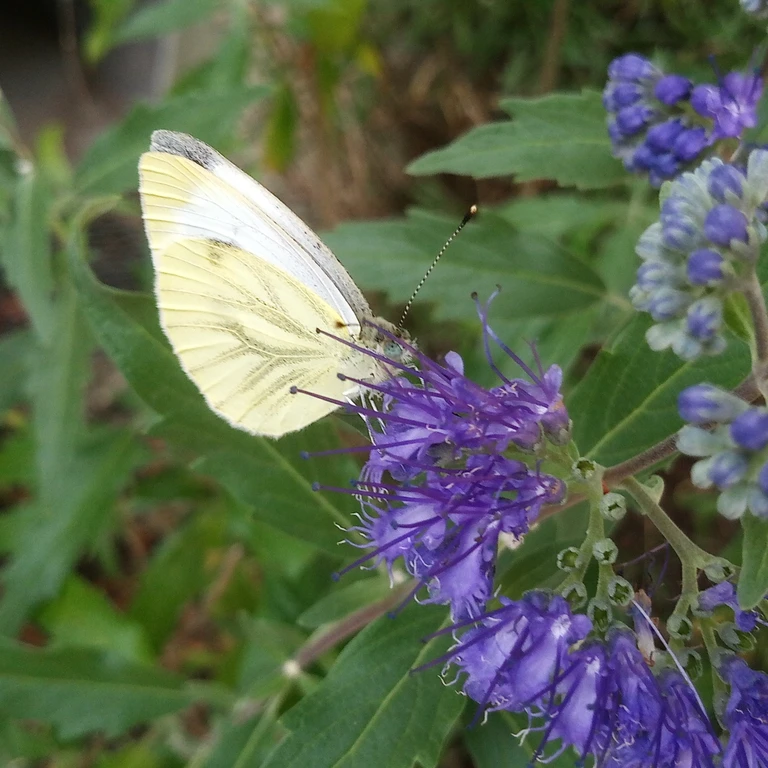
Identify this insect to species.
Pieris napi
